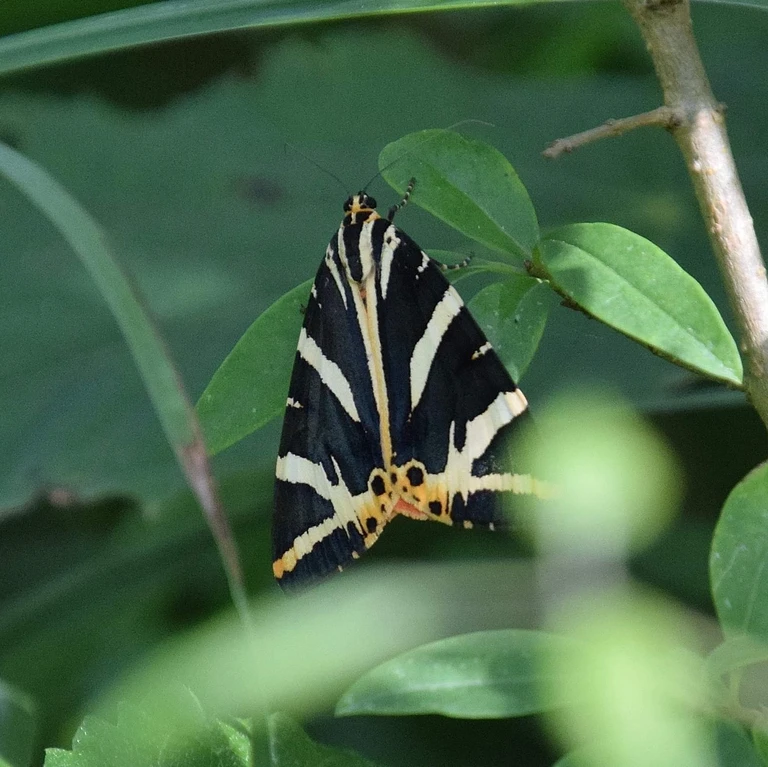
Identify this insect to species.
Euplagia quadripunctaria
